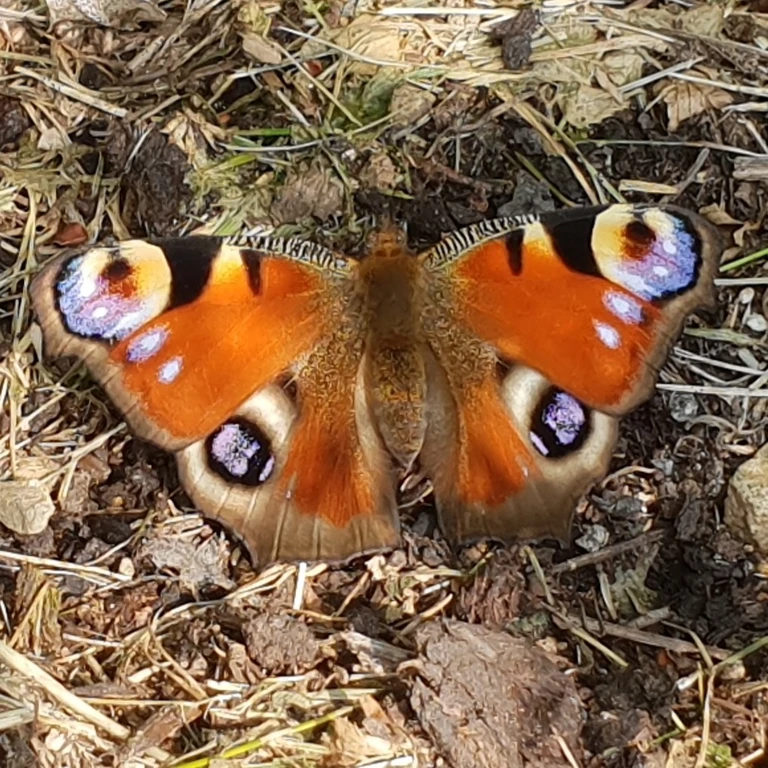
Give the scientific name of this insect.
Aglais io
